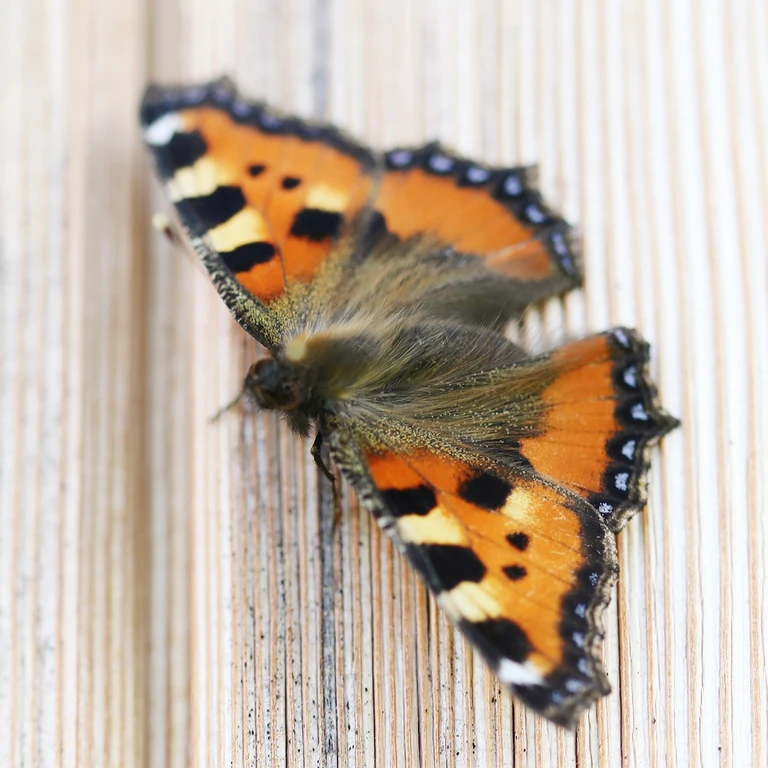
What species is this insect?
Aglais urticae
